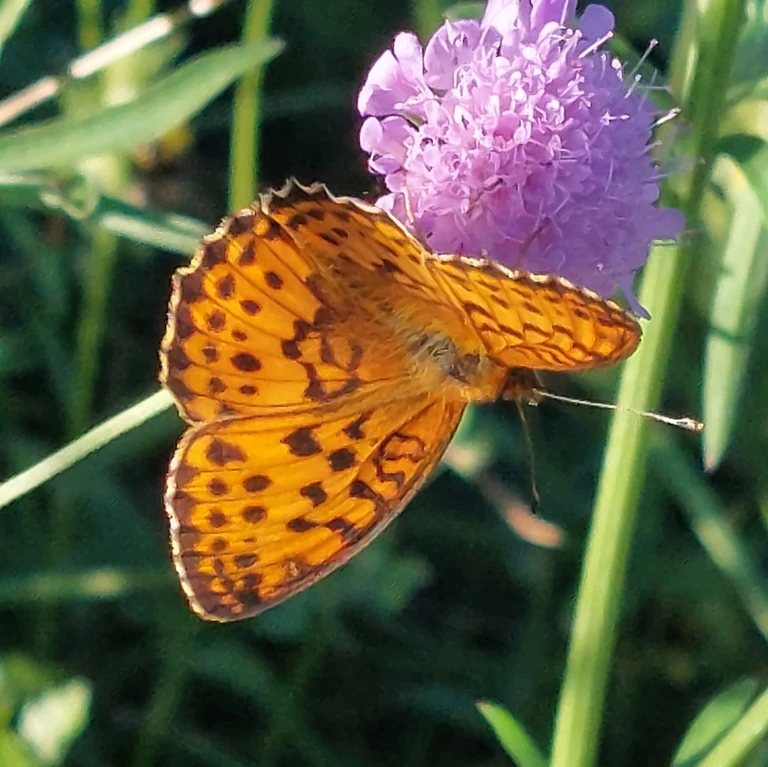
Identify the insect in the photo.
Brenthis daphne
